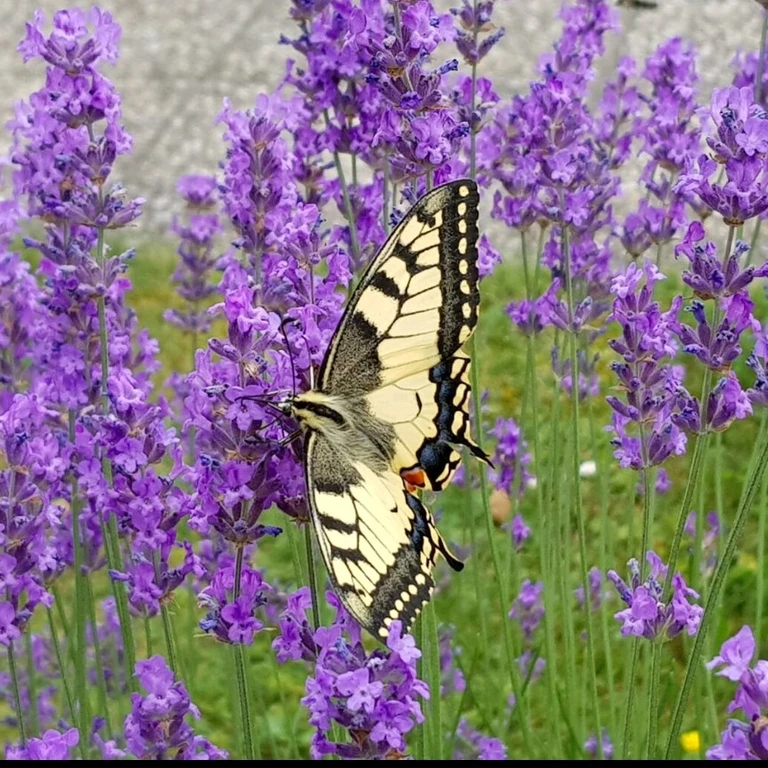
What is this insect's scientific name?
Papilio machaon
